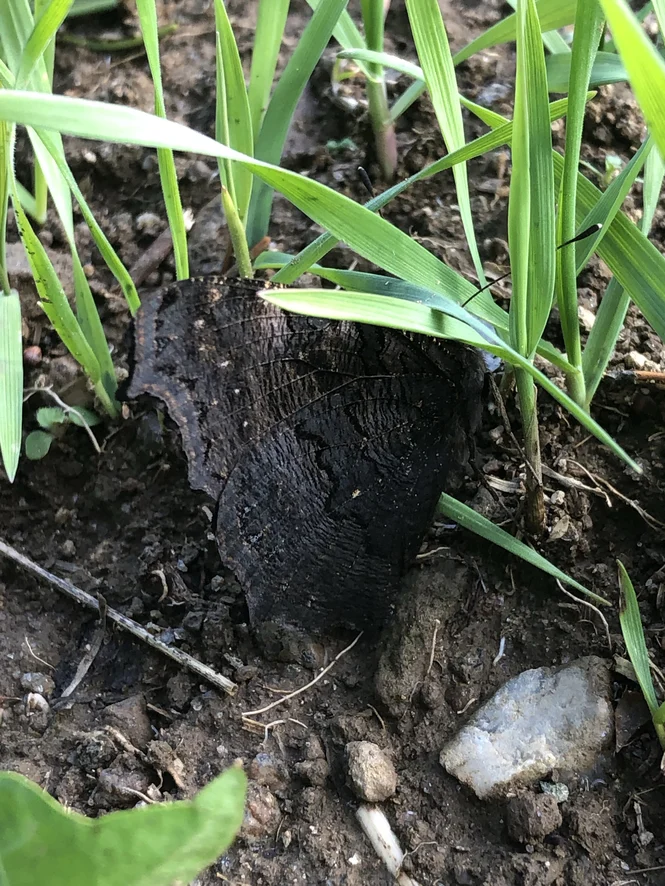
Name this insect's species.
Aglais io
